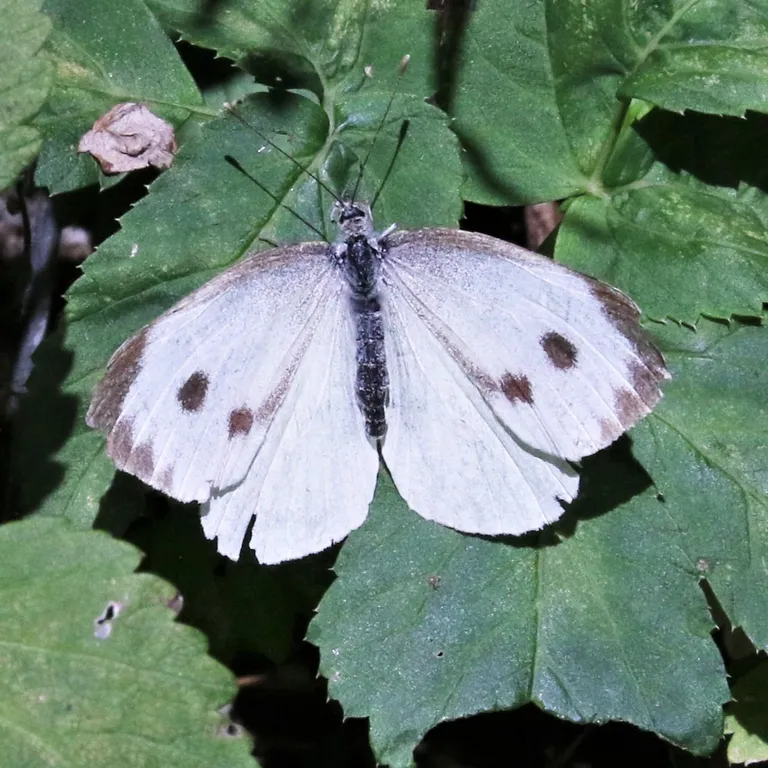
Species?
Pieris brassicae
